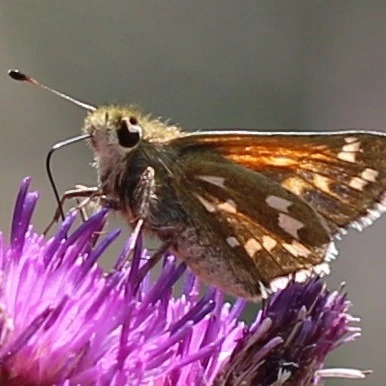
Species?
Hesperia comma
